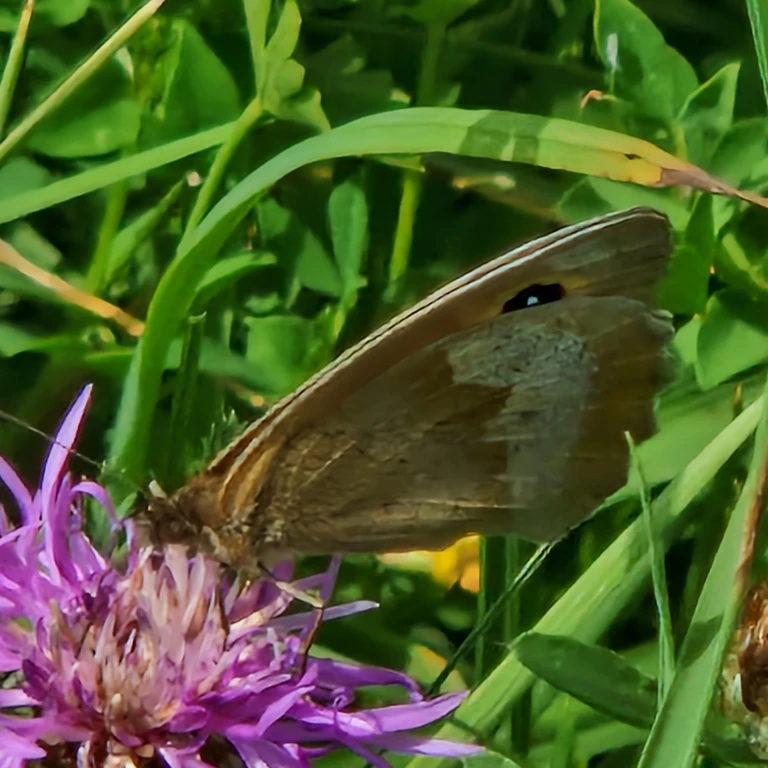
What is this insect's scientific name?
Maniola jurtina
